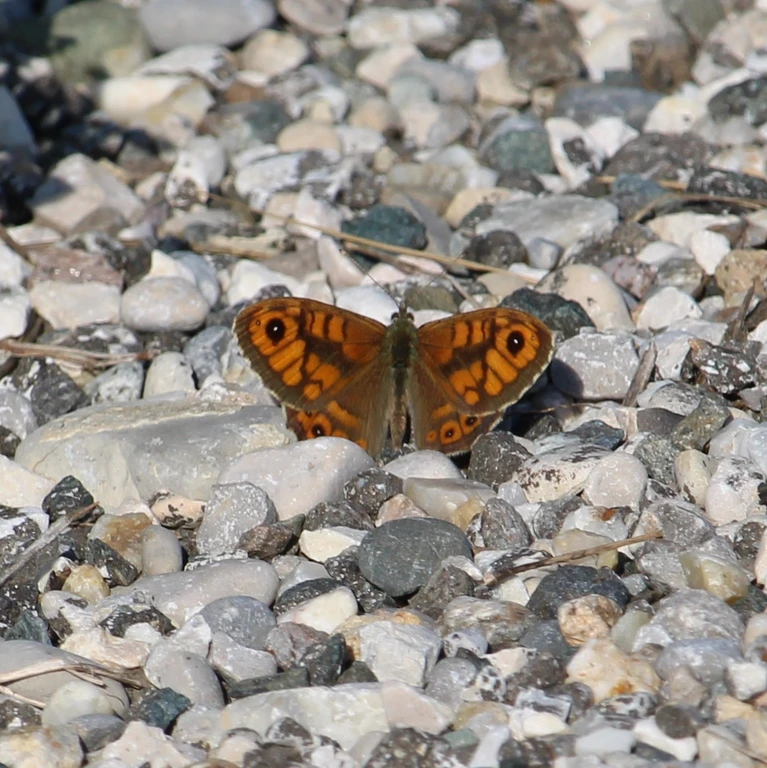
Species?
Lasiommata megera (also Pararge megera)
